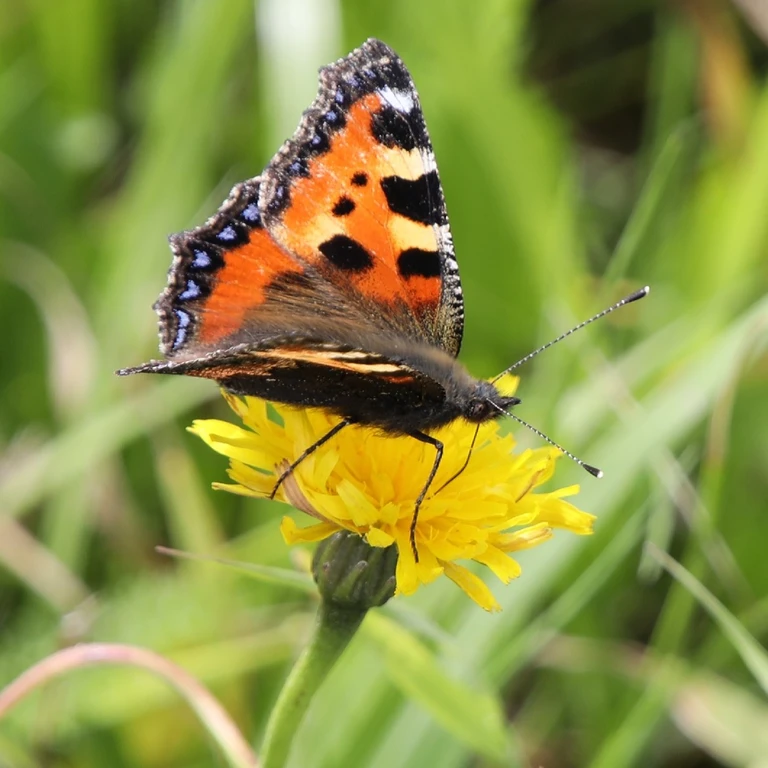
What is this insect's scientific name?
Aglais urticae
